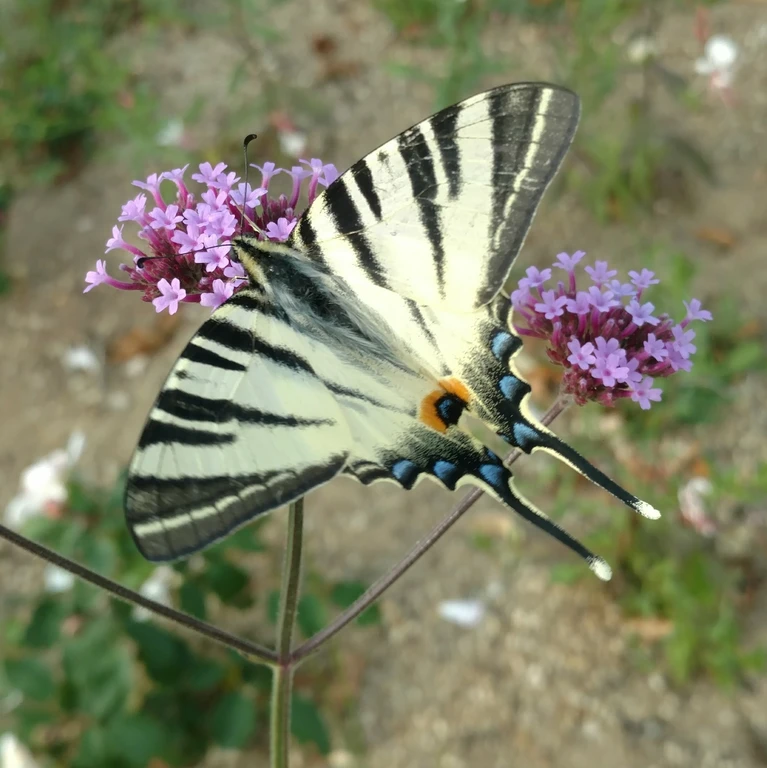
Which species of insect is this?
Iphiclides podalirius
